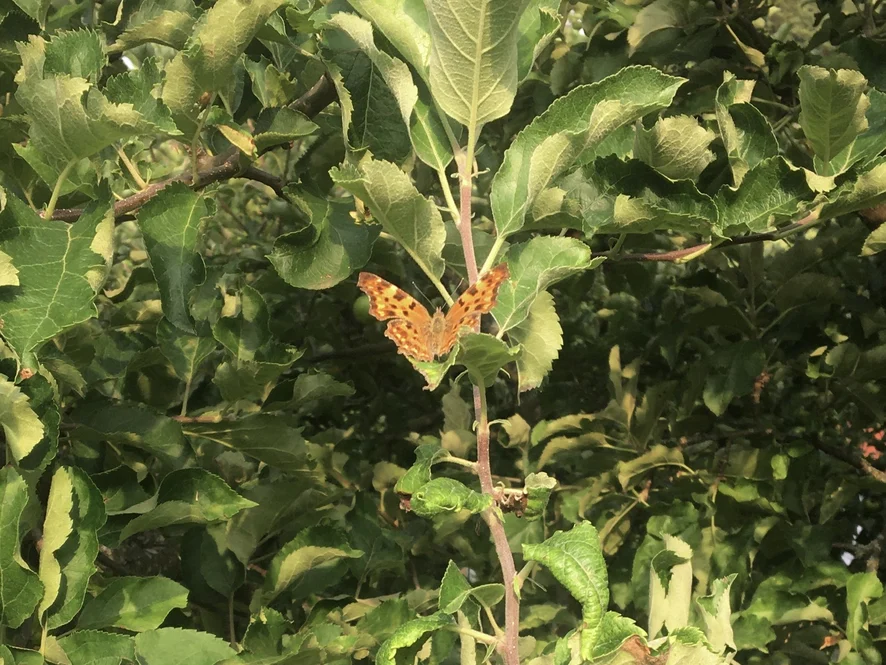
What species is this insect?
Polygonia c-album
